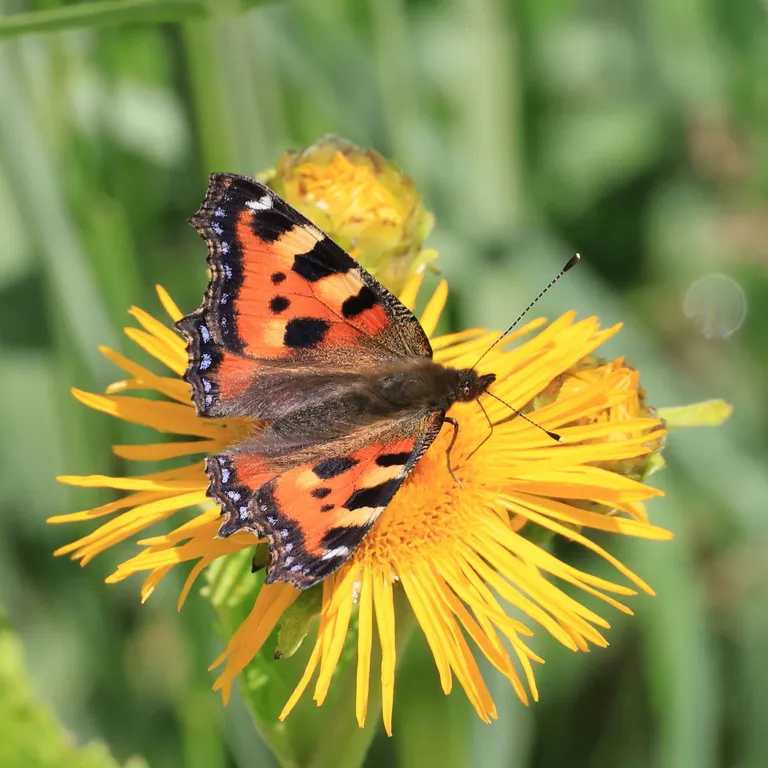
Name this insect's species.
Aglais urticae
